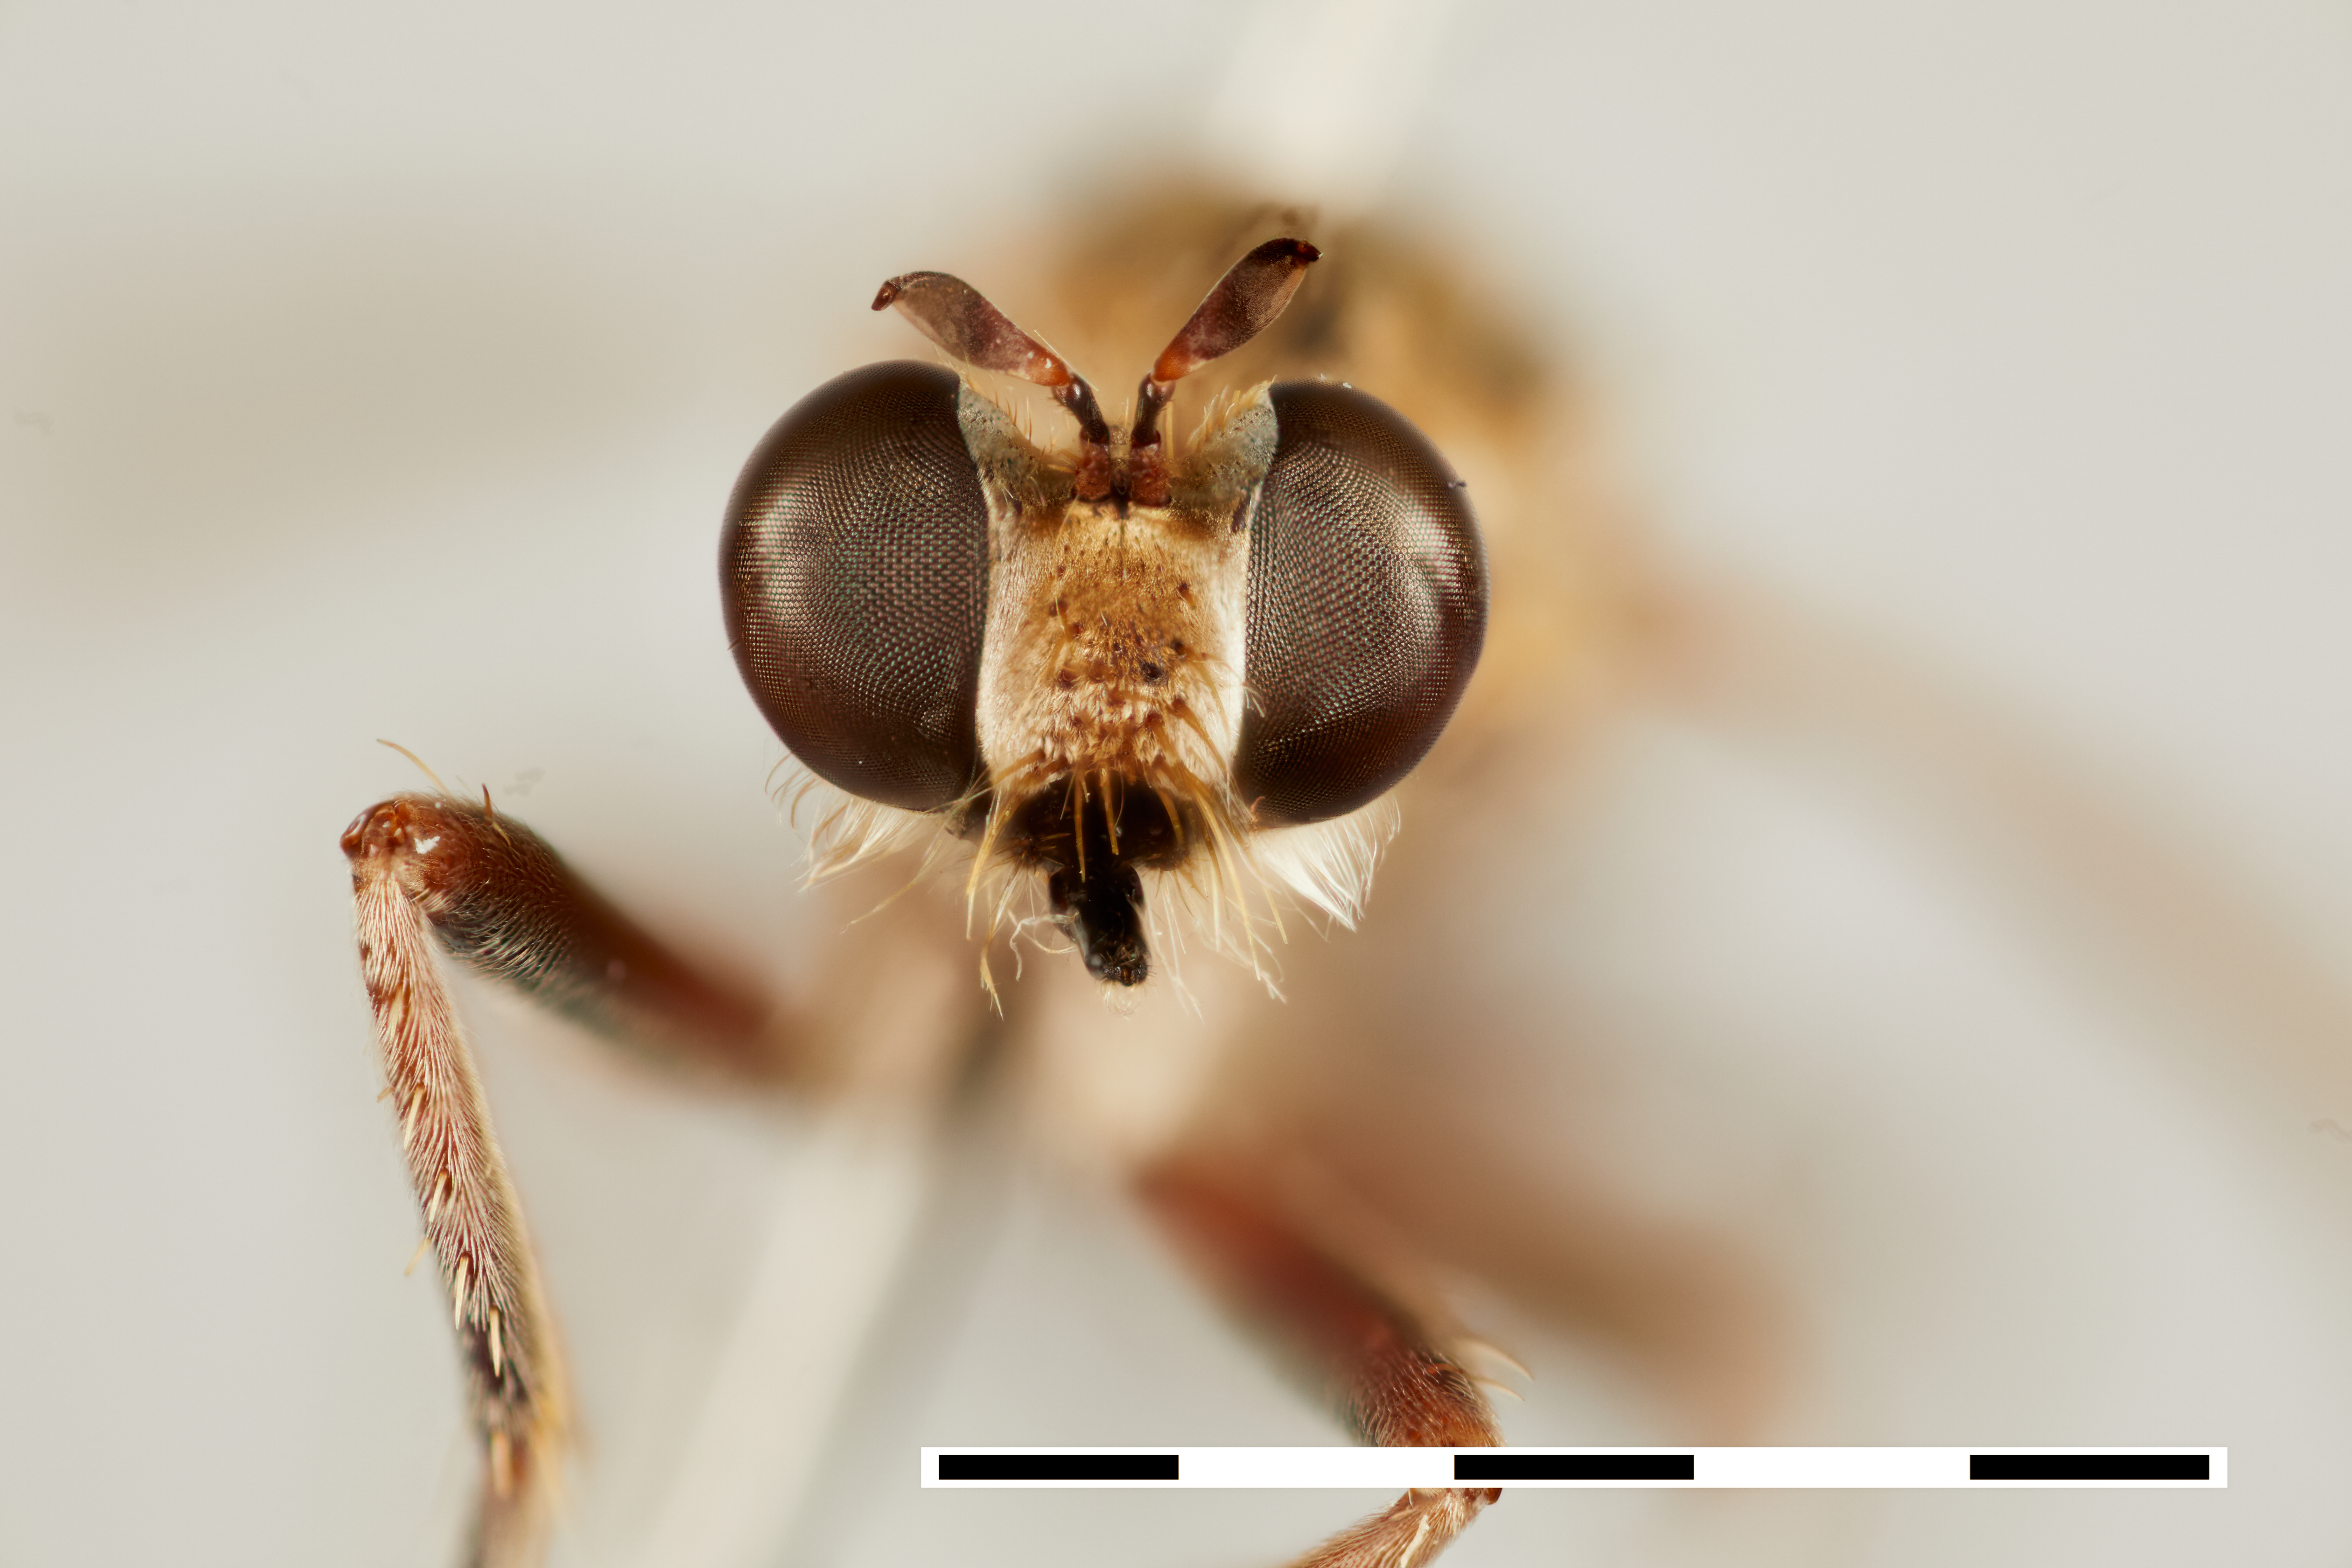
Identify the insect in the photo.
Laphyctis argenteofasciata
